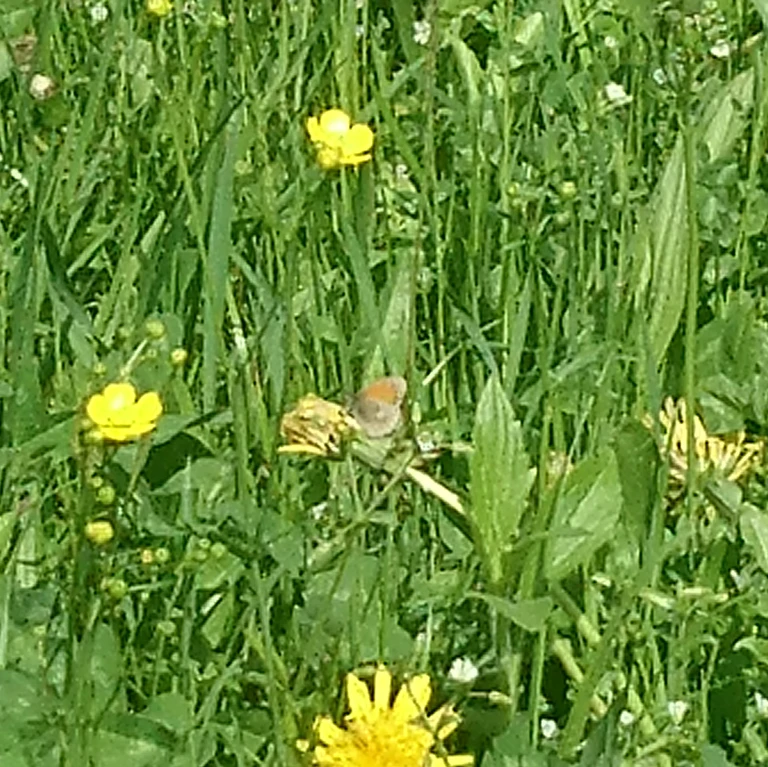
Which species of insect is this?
Coenonympha pamphilus
